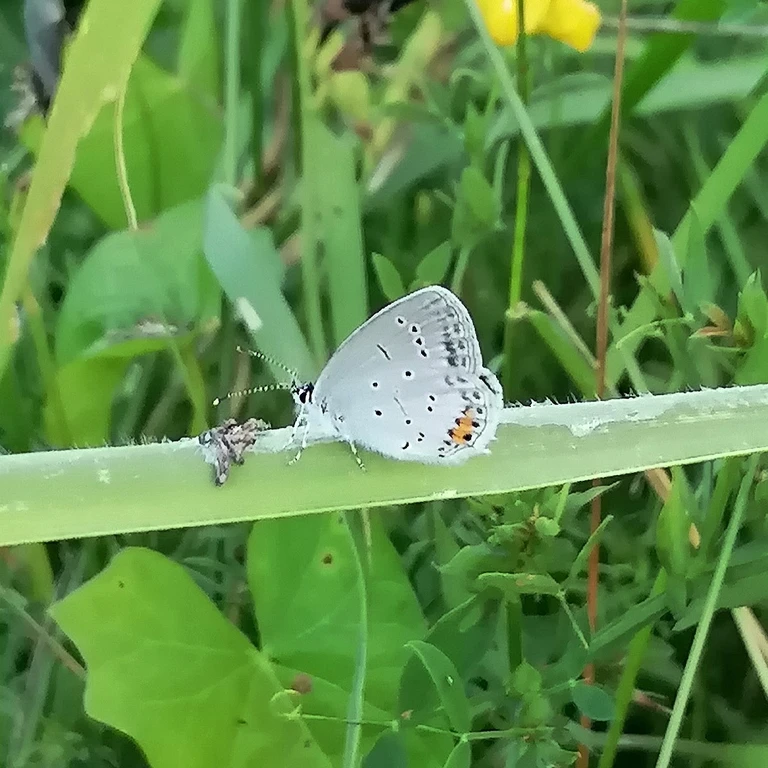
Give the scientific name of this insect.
Cupido argiades (also Elkalyce argiades)
